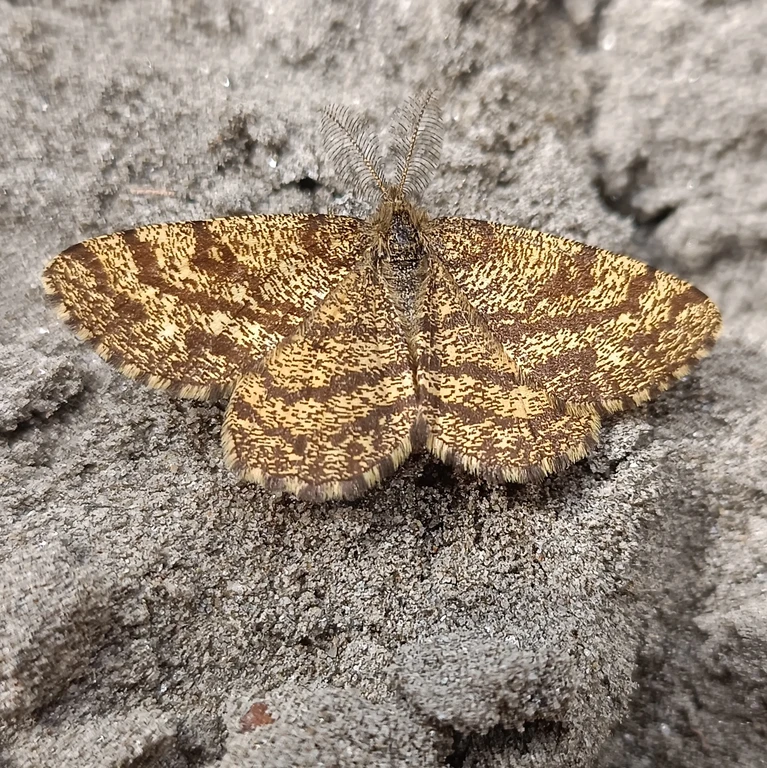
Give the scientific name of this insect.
Ematurga atomaria
